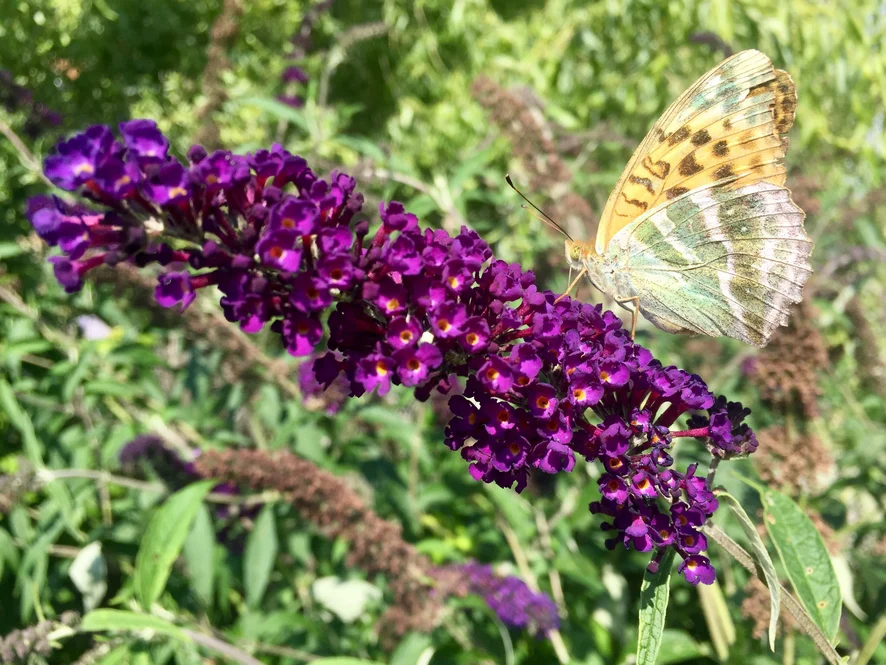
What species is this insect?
Argynnis paphia
